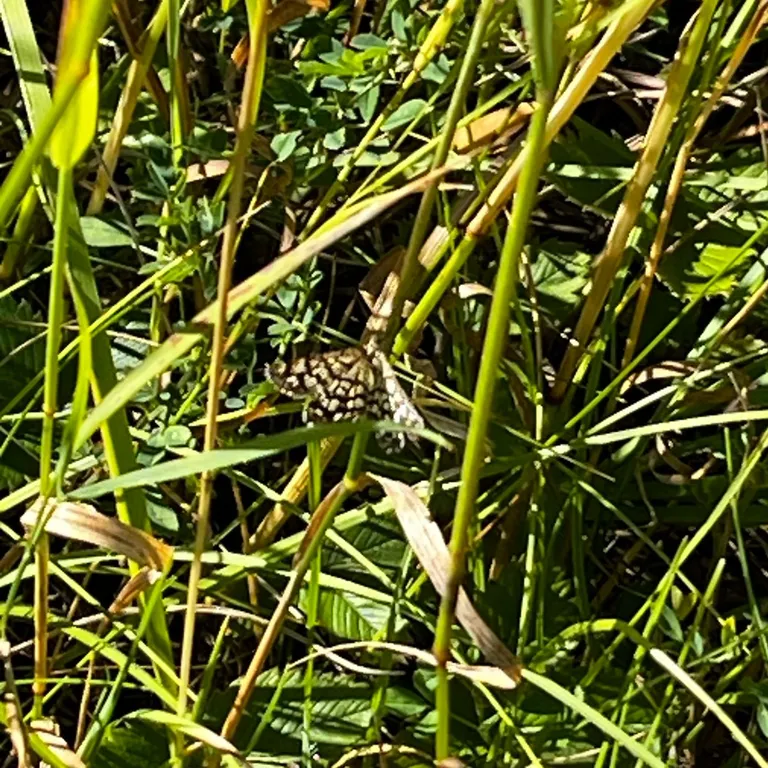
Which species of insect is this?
Chiasmia clathrata
